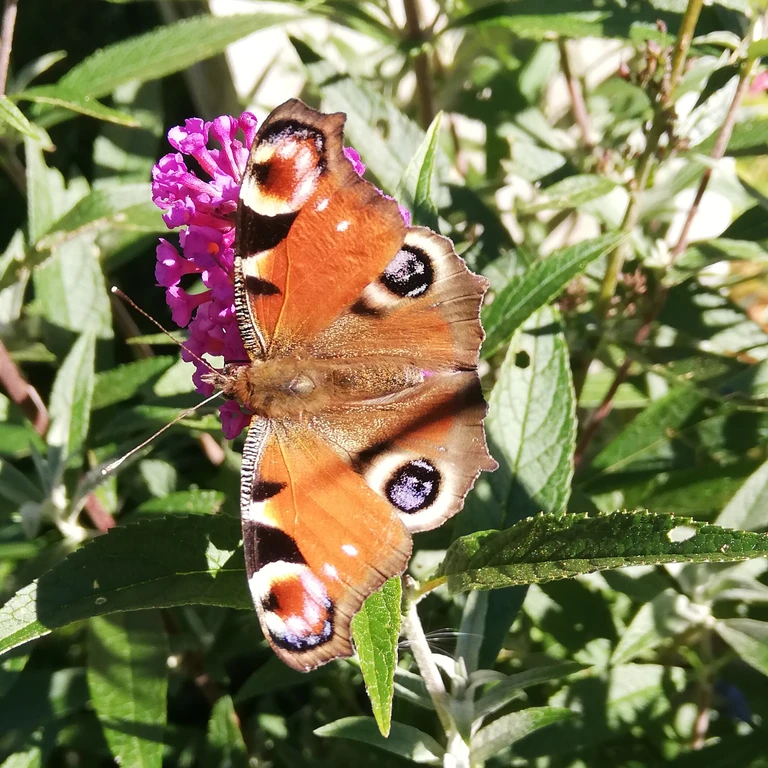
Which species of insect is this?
Aglais io
